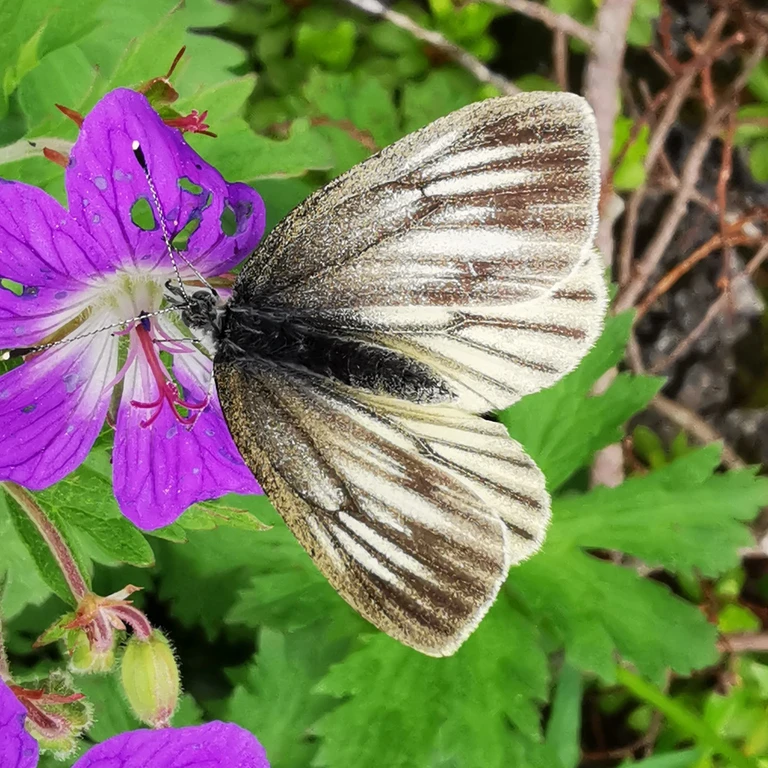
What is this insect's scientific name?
Pieris bryoniae
